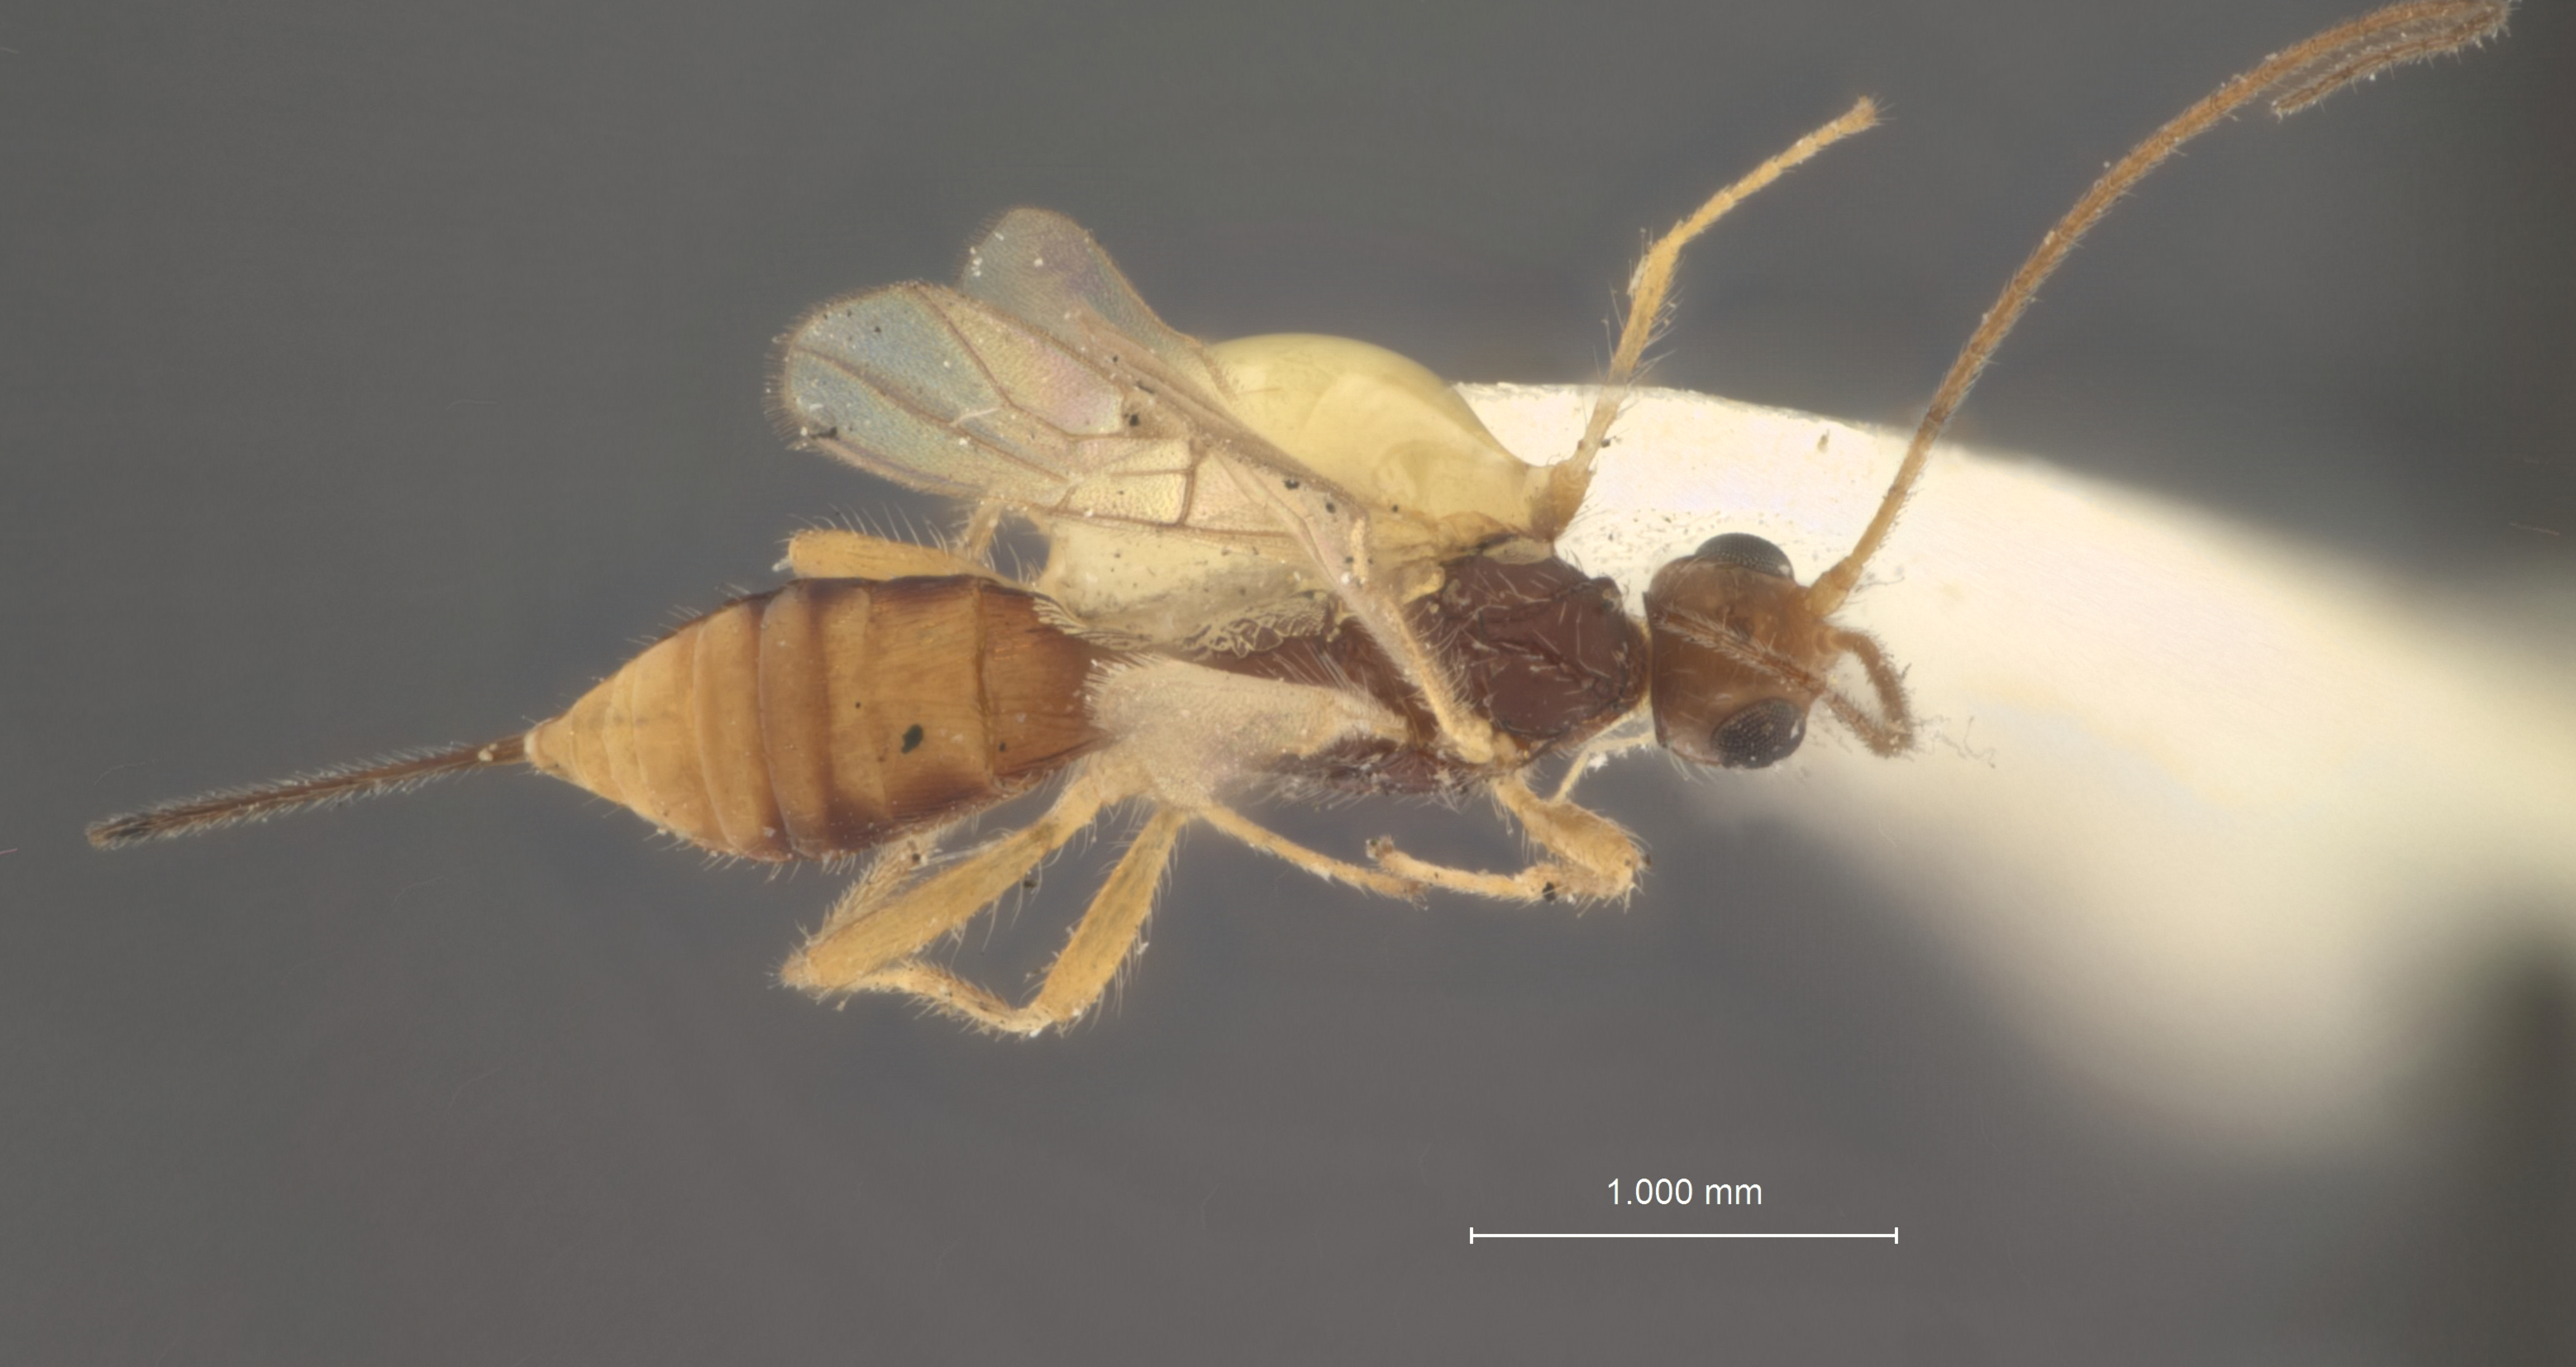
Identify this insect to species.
Heterospilus eurostae
